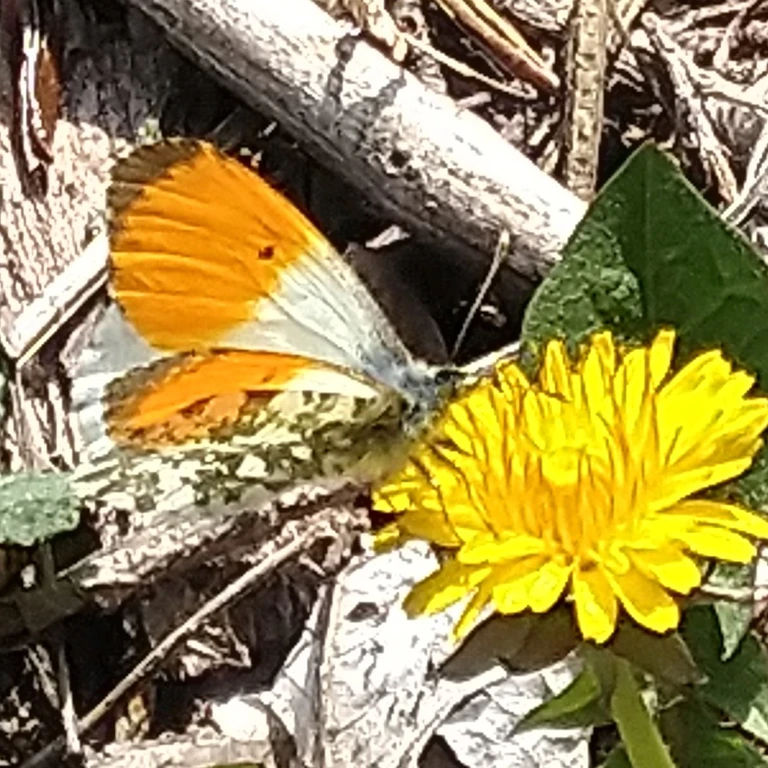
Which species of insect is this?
Anthocharis cardamines
